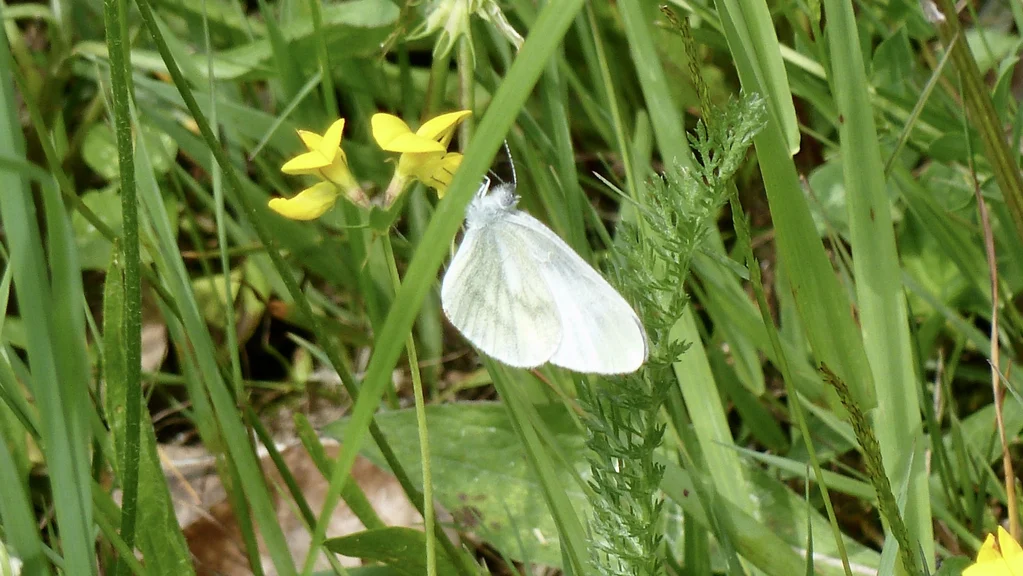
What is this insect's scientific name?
Leptidea sinapis/juvernica
